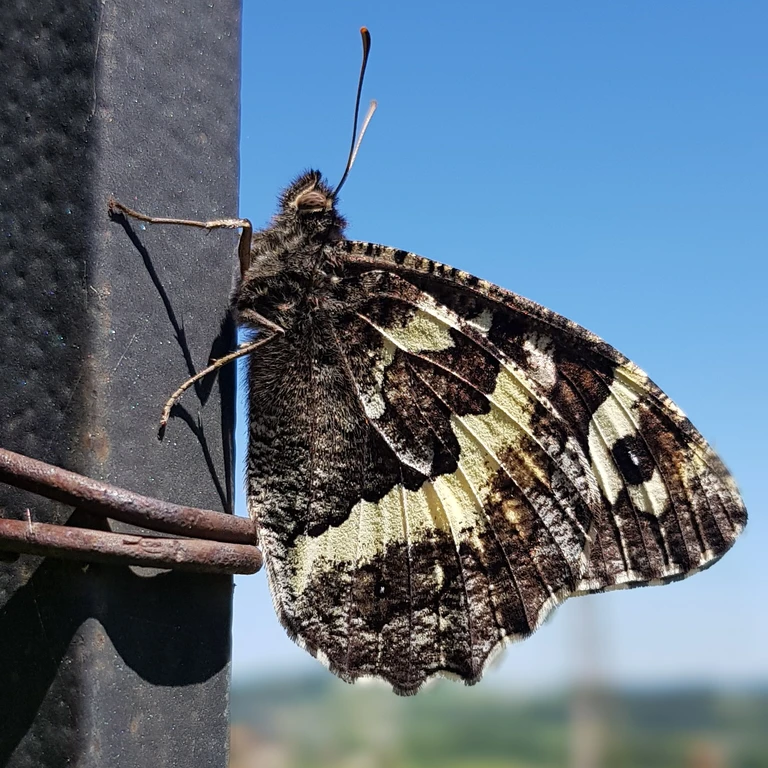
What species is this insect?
Brintesia circe
